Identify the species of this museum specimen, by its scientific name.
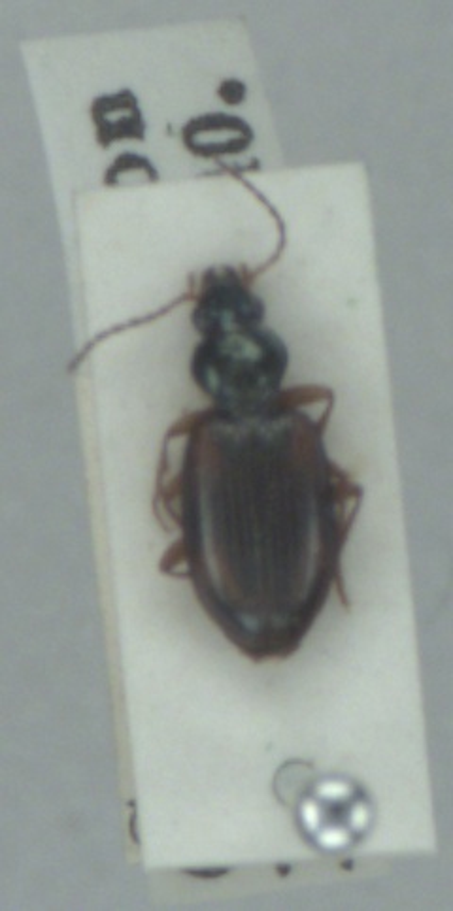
Bembidion tetracolum
